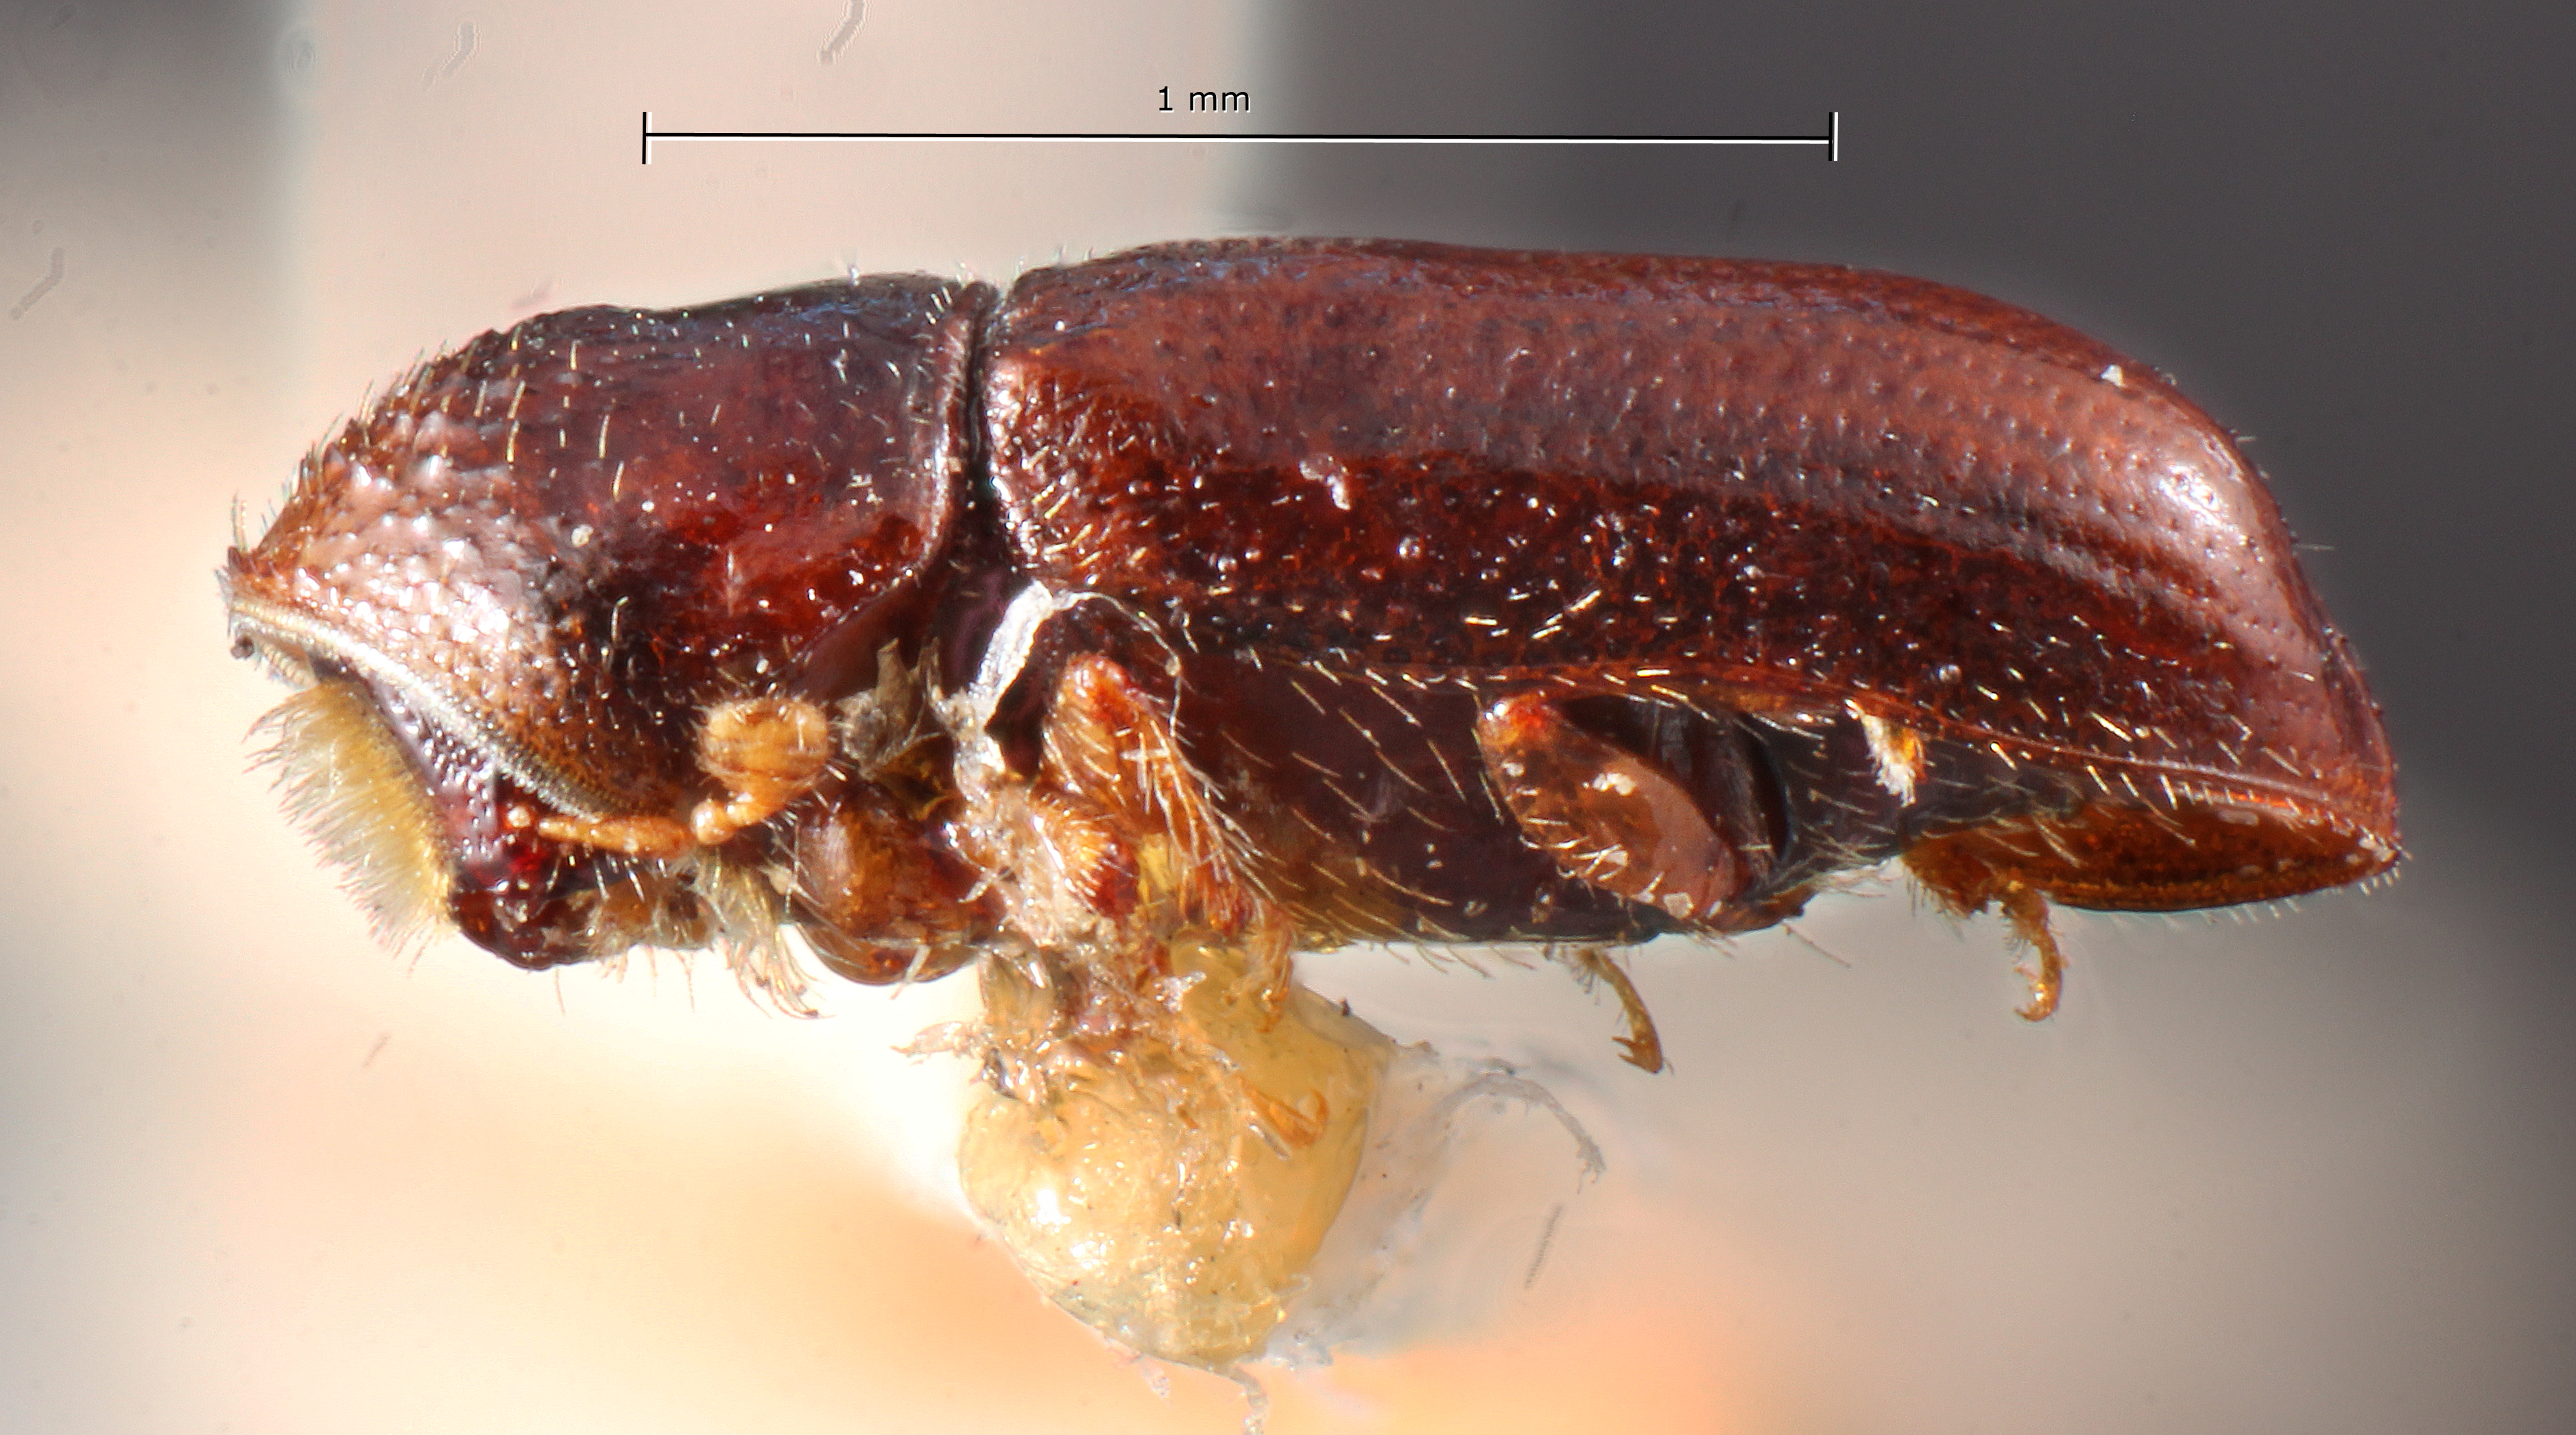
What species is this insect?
Pityophthorus kenti
